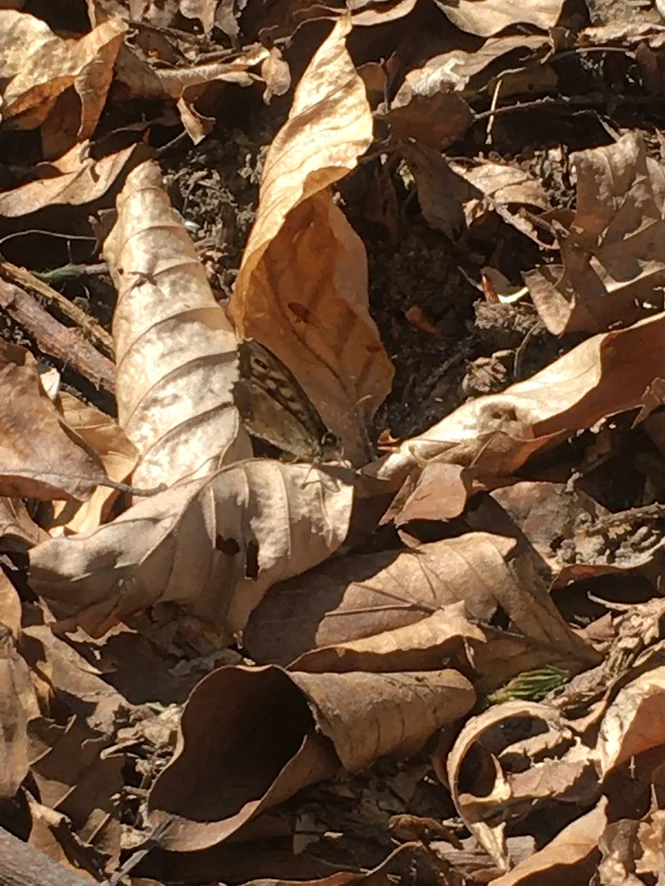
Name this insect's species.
Pararge aegeria
